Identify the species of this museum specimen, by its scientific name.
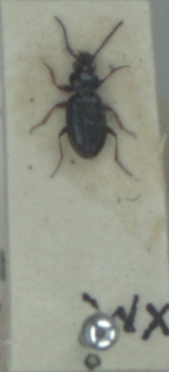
Bembidion lampros
